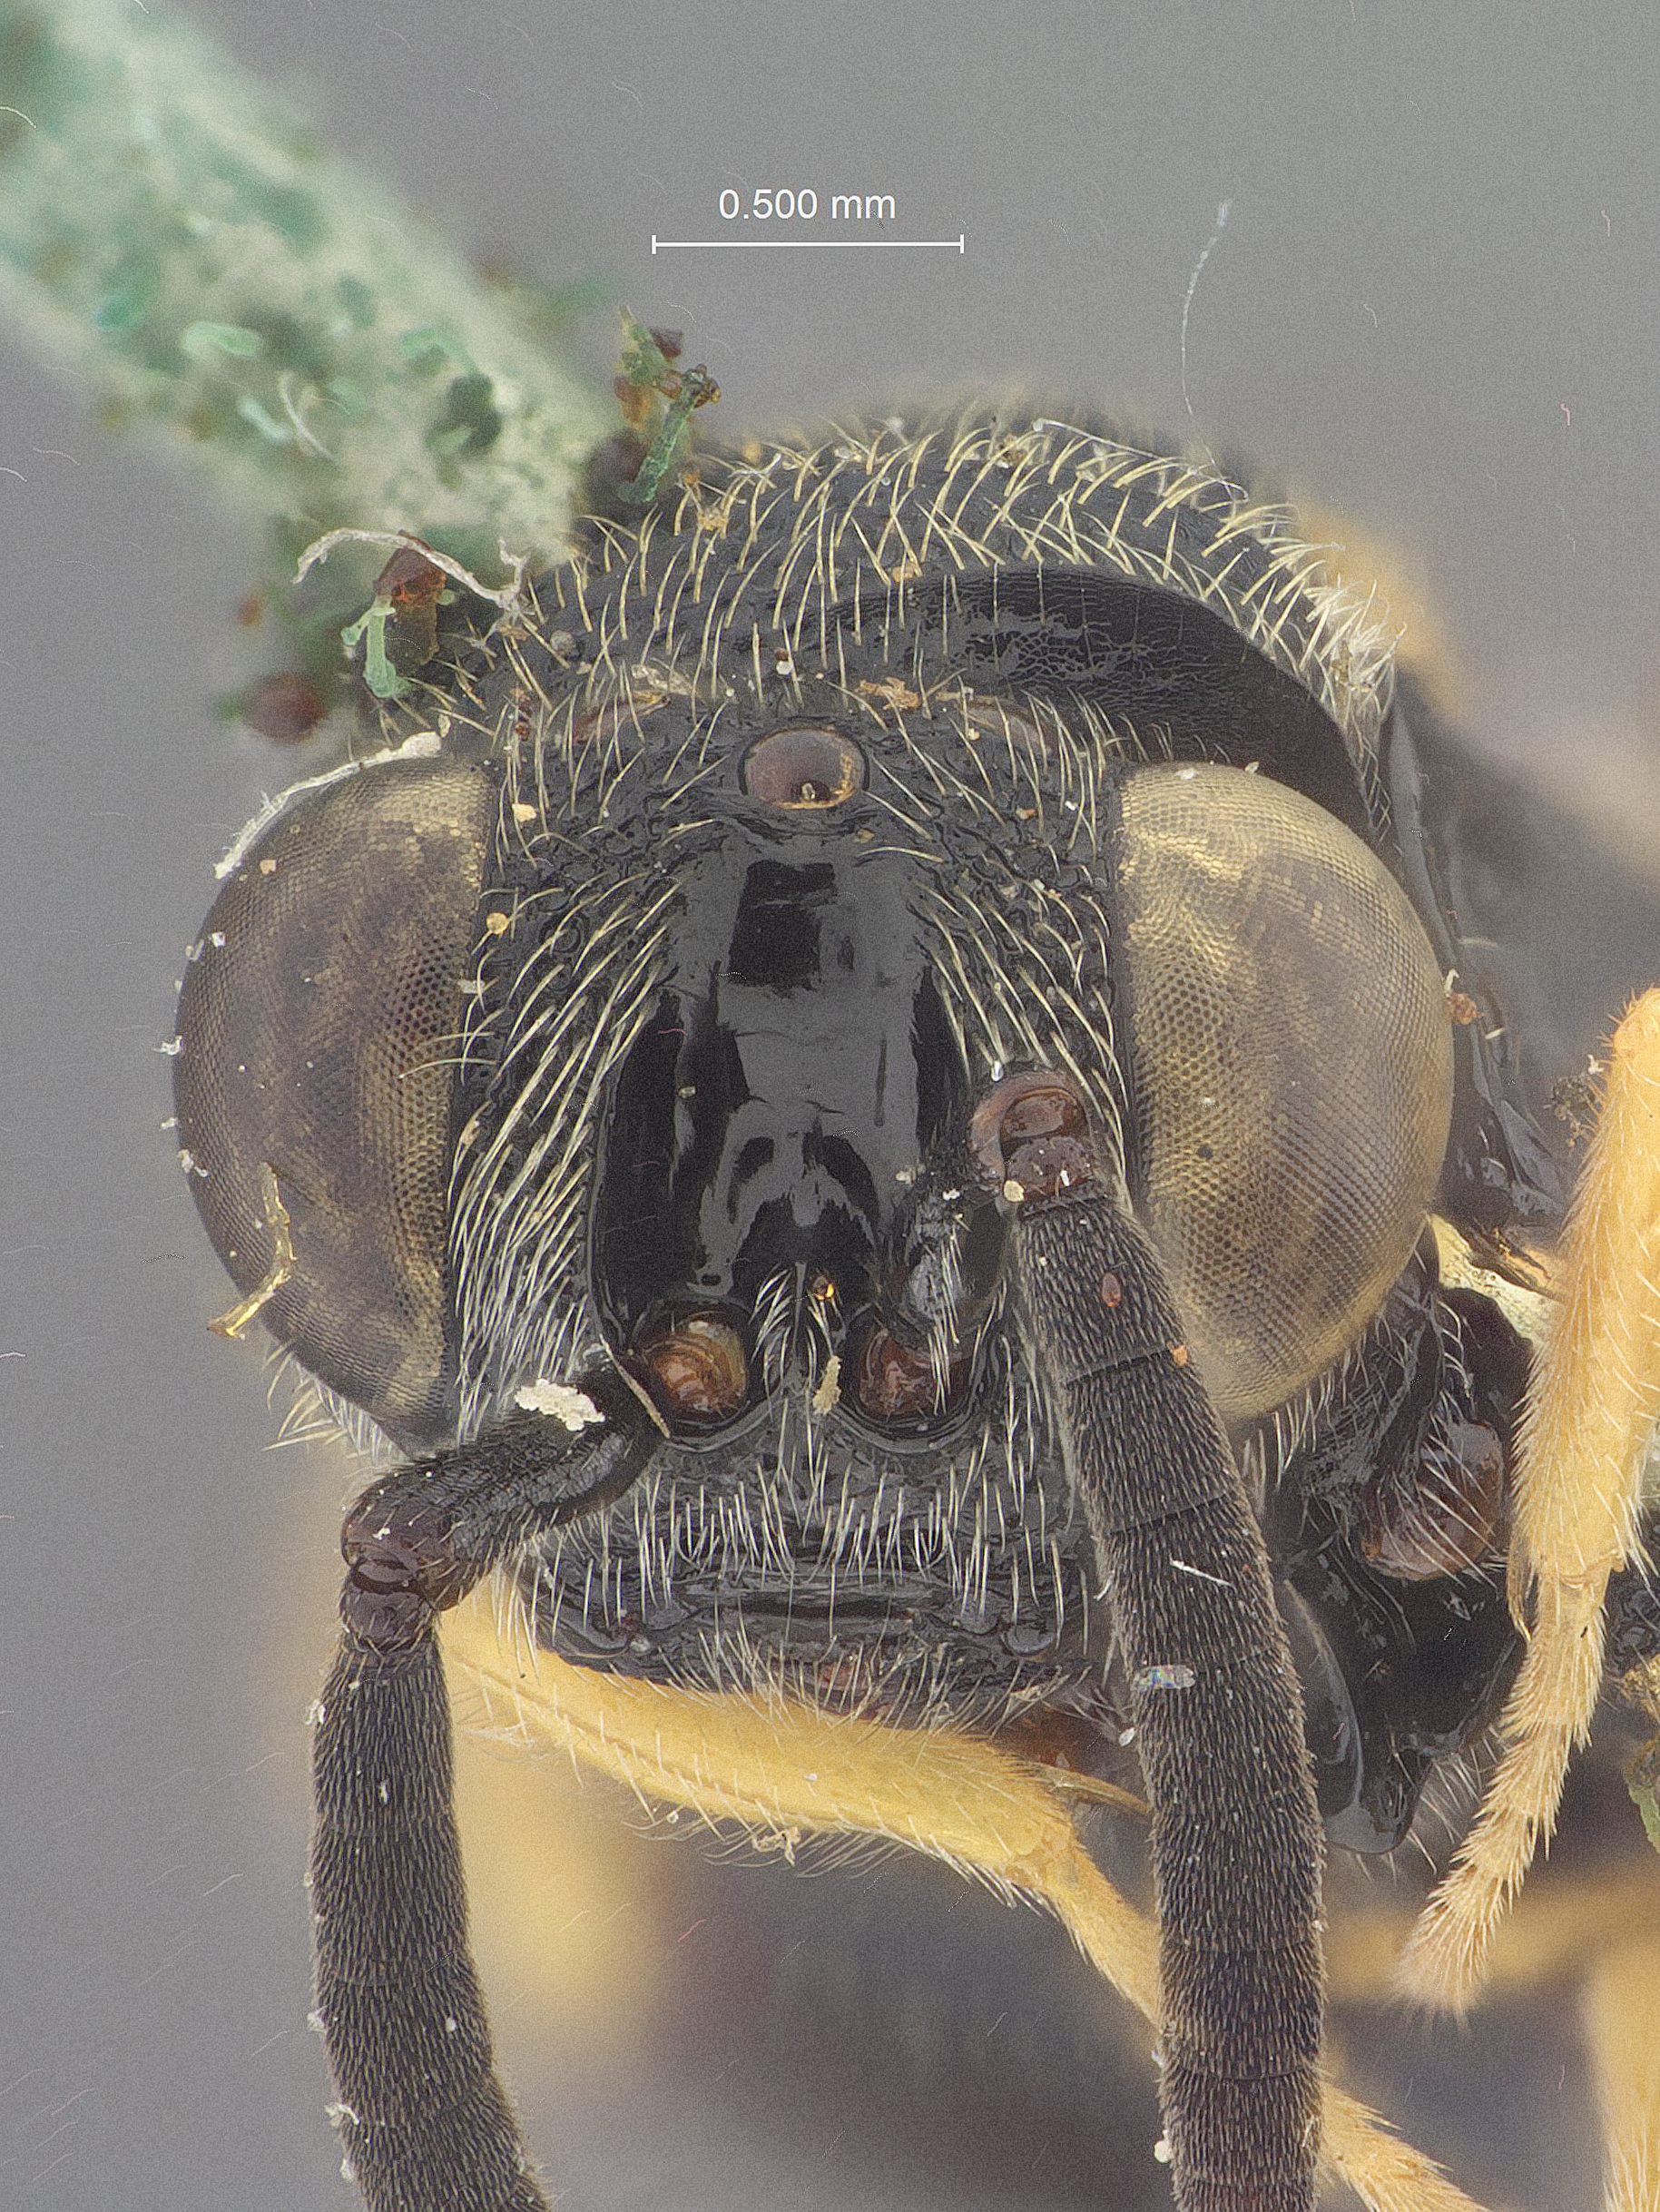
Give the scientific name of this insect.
Chalcis robustella
